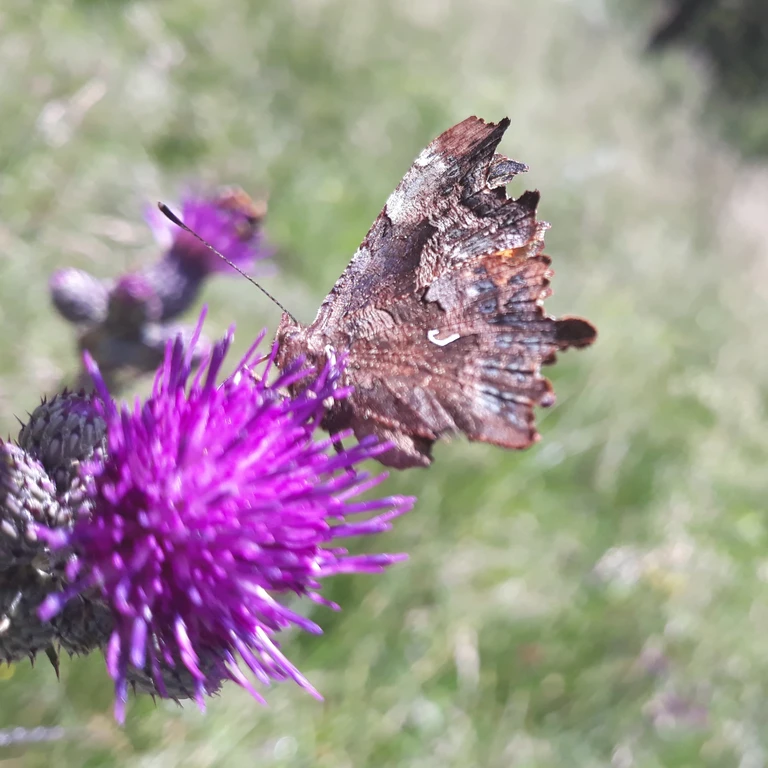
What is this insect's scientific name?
Polygonia c-album
